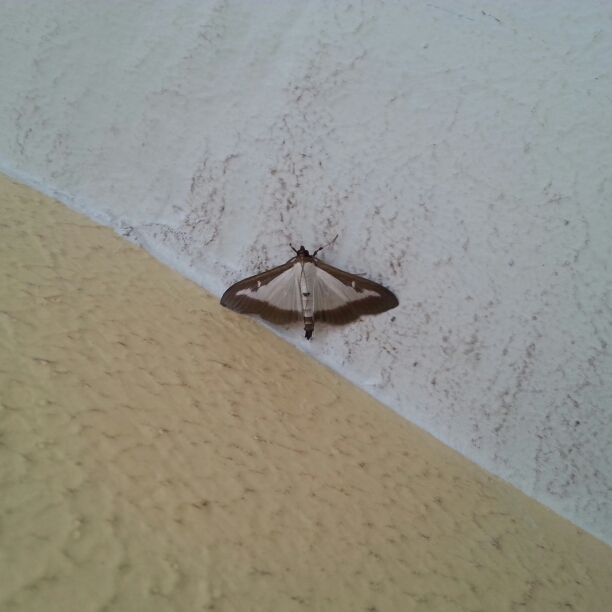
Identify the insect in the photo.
Cydalima perspectalis
